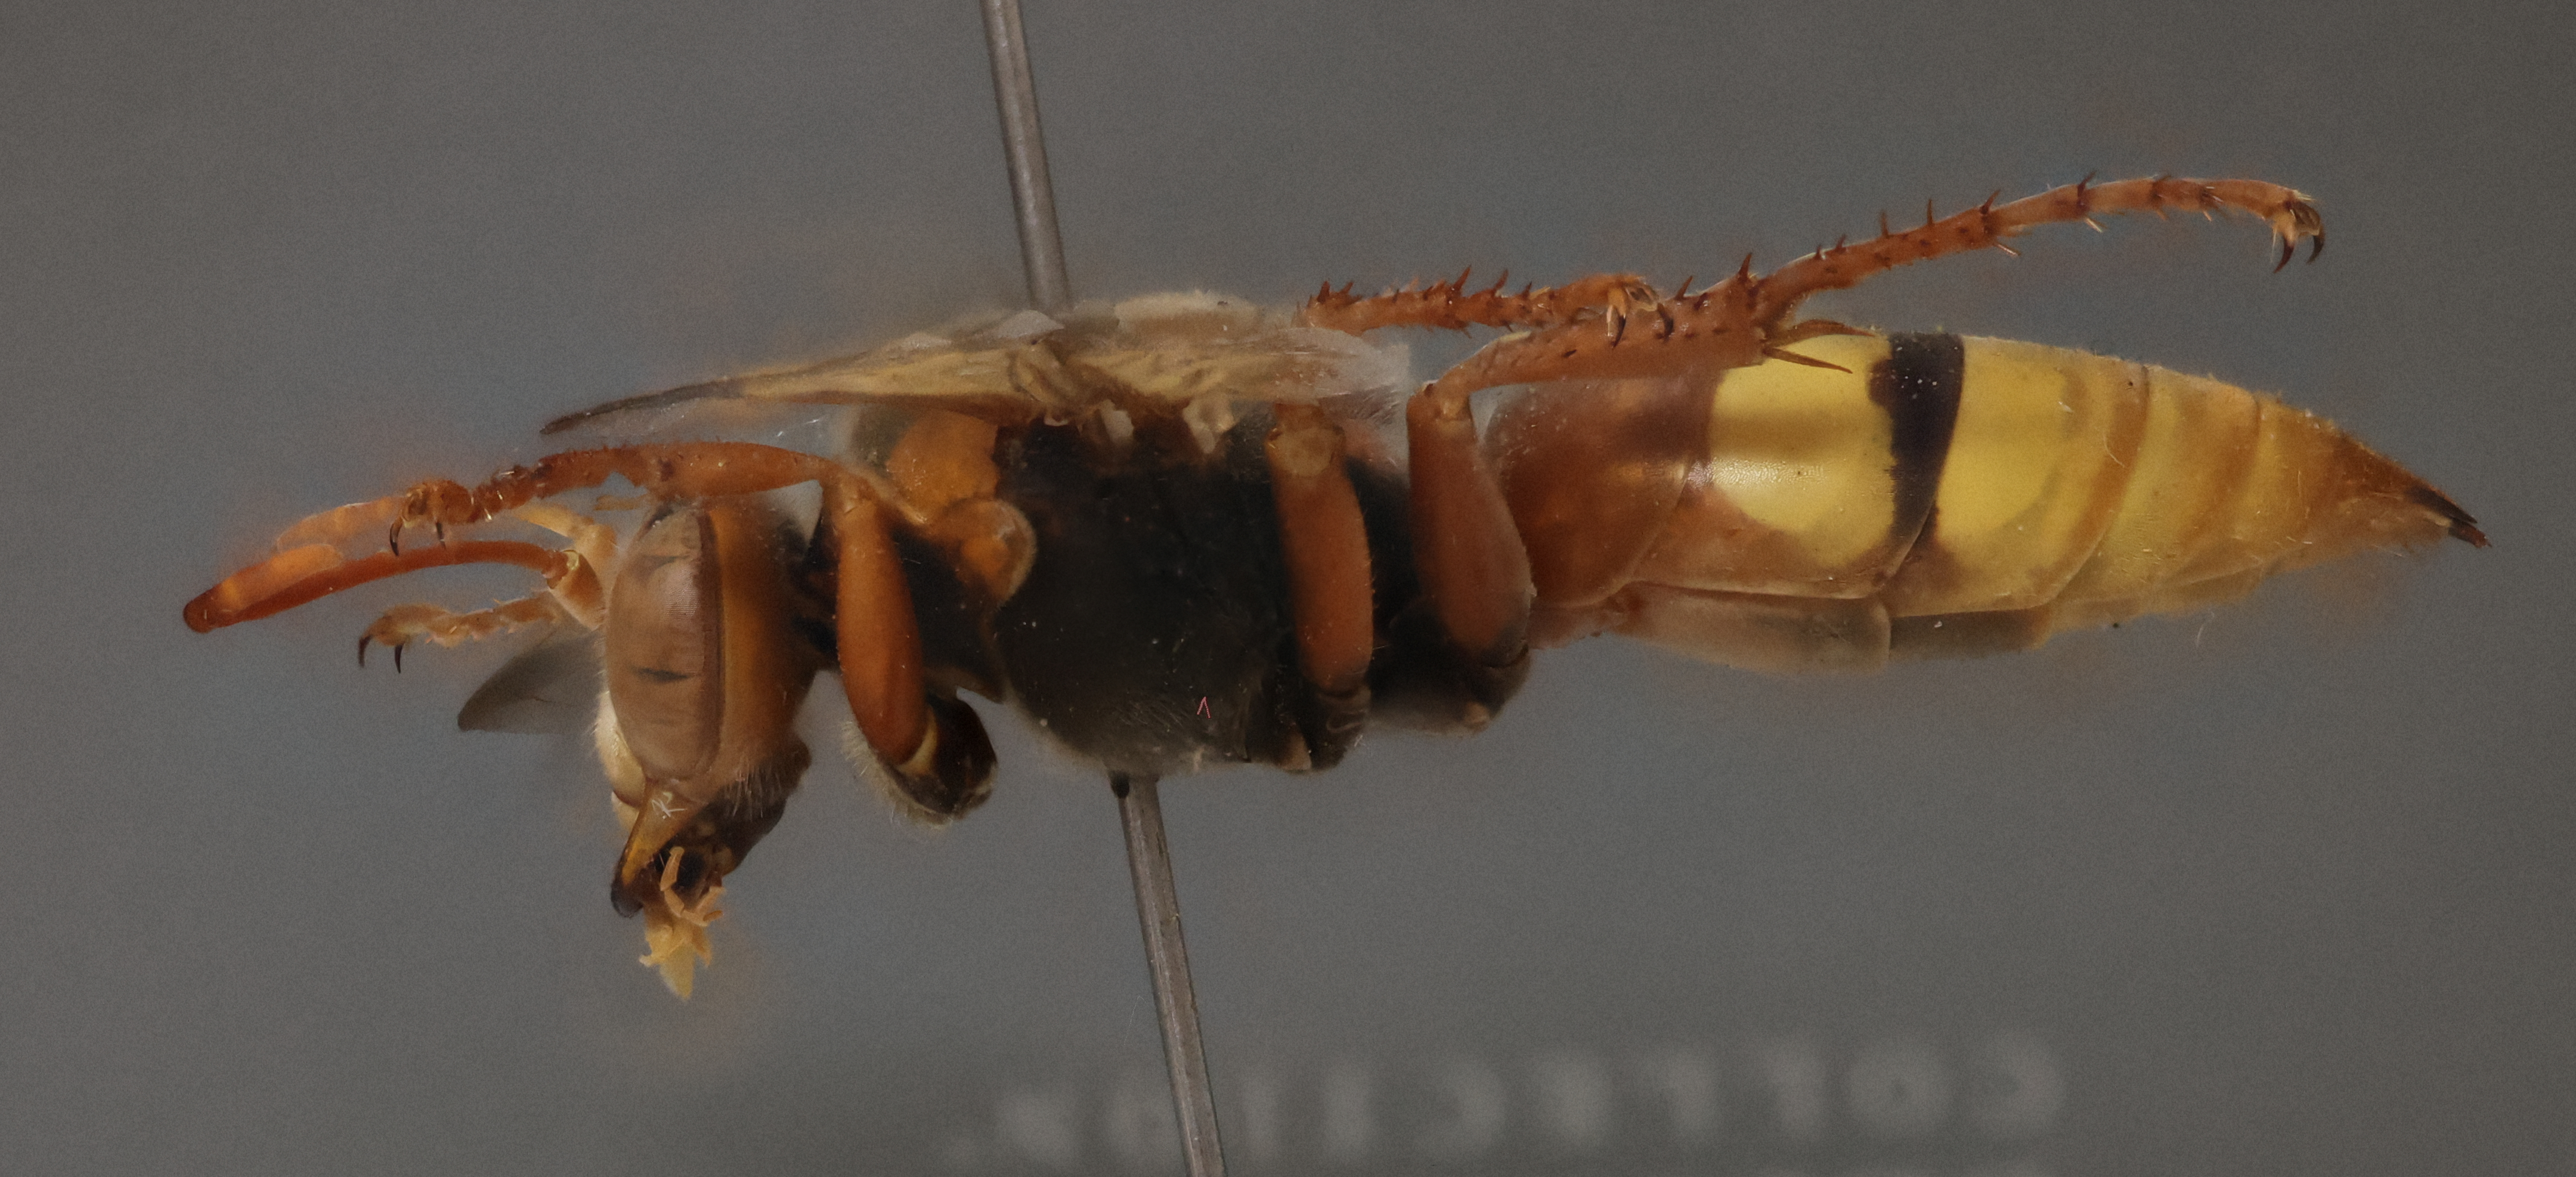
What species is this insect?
Stizus arnoldi
